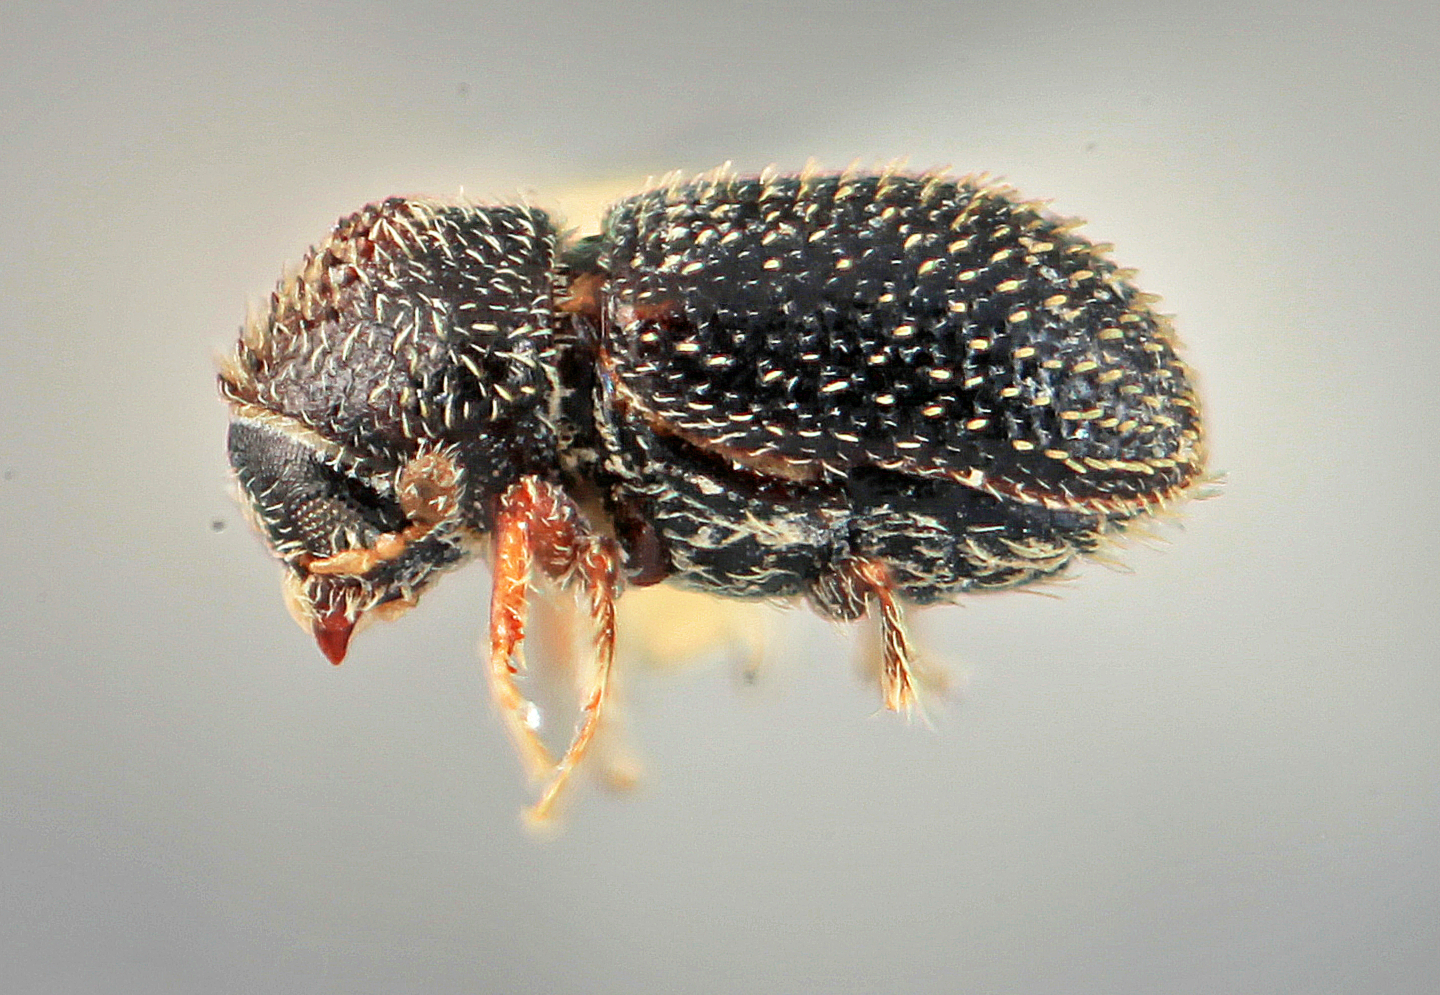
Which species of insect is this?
Pseudothysanoes yuccavorus
